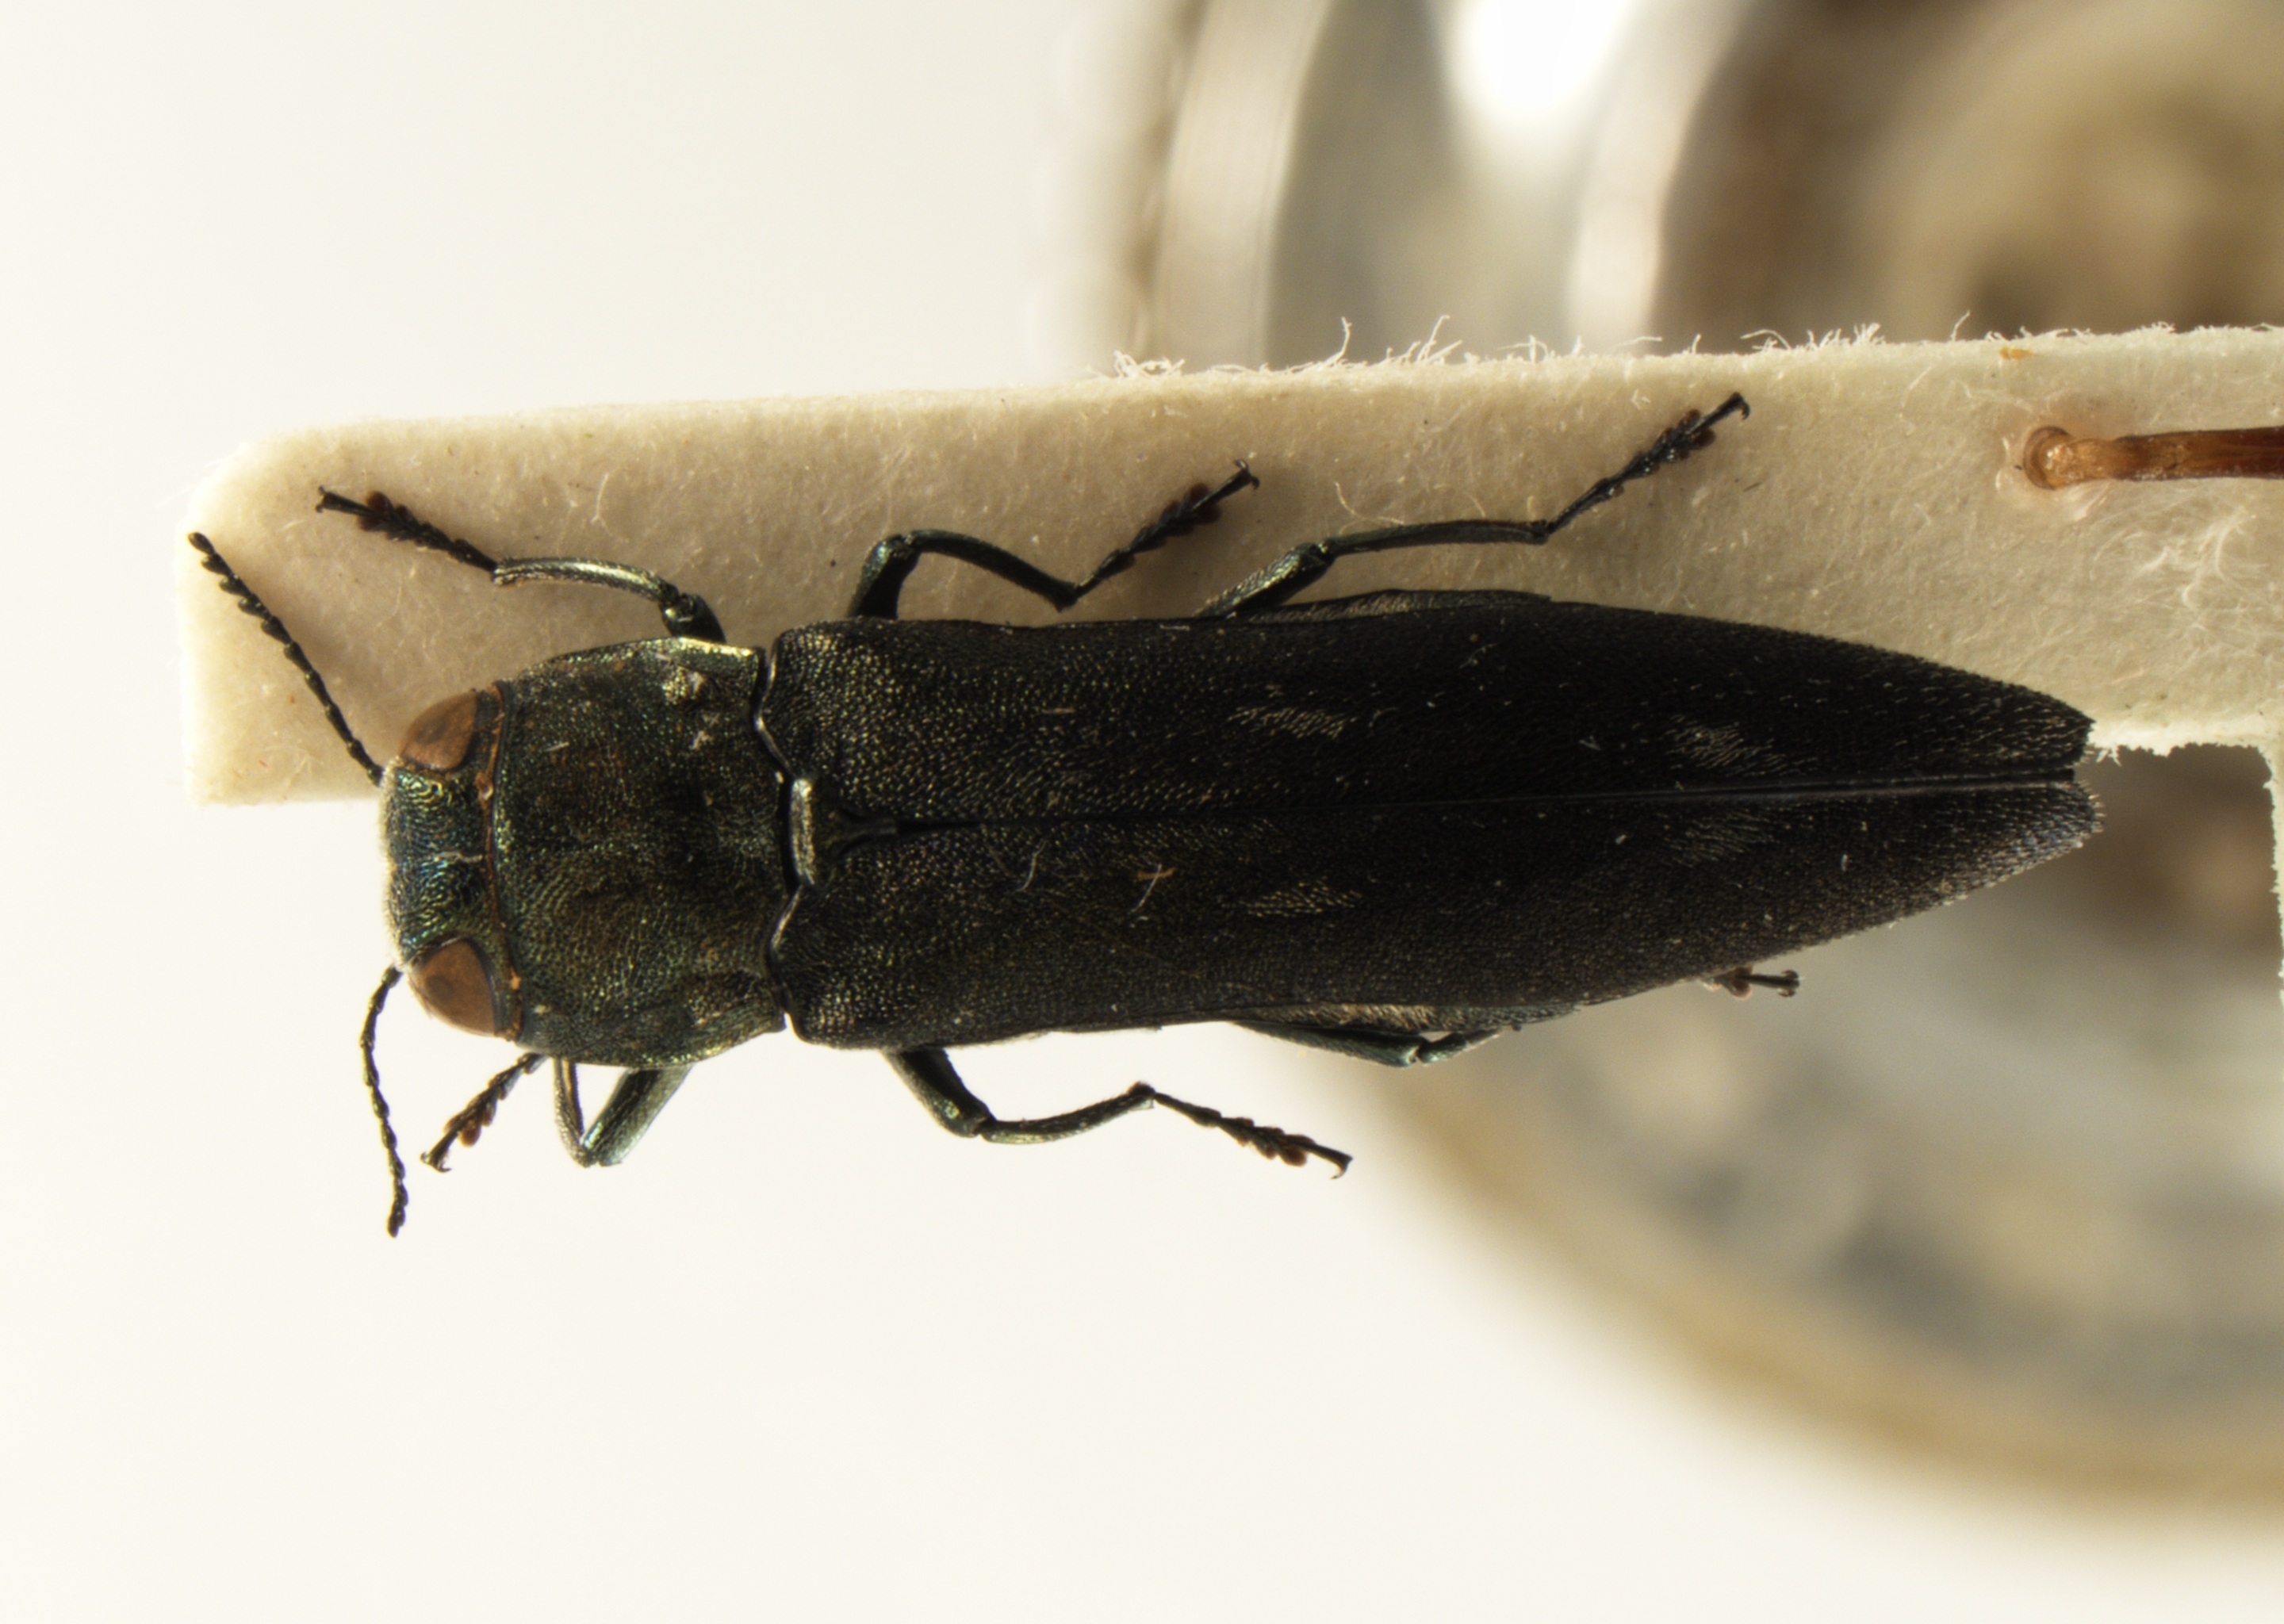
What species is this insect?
Agrilus fleischeri
